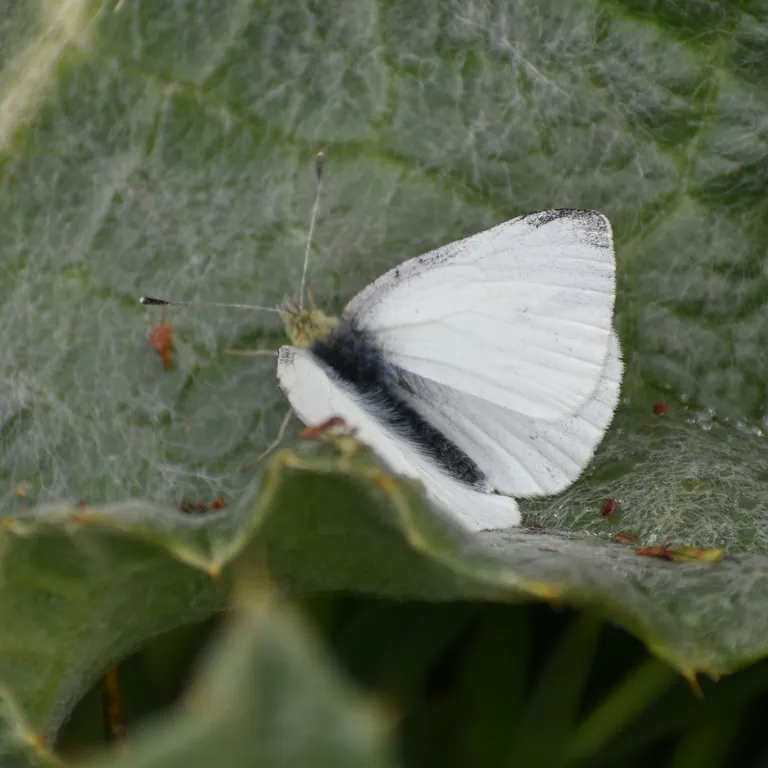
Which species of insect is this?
Pieris rapae
